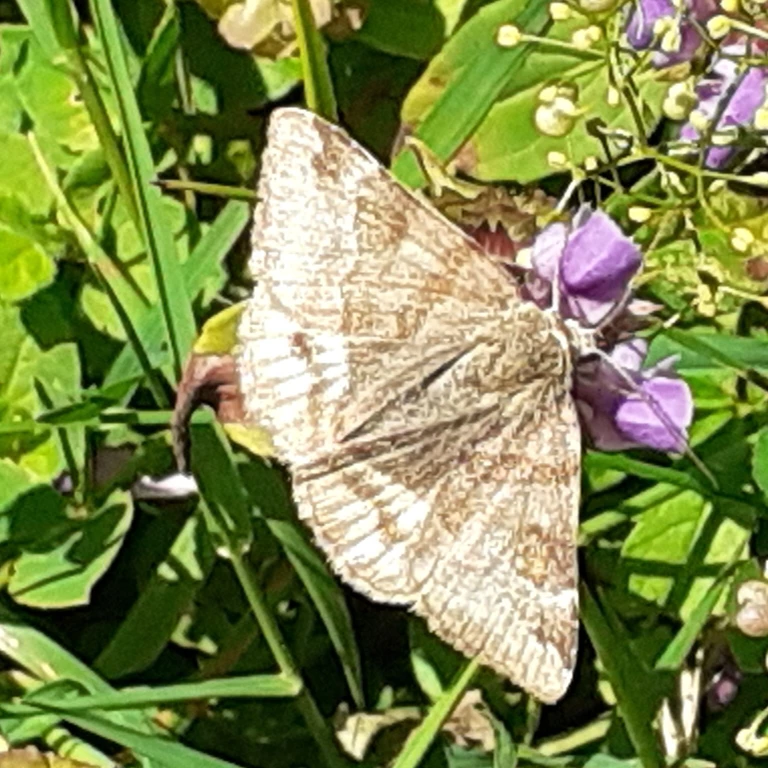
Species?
Euclidia glyphica
